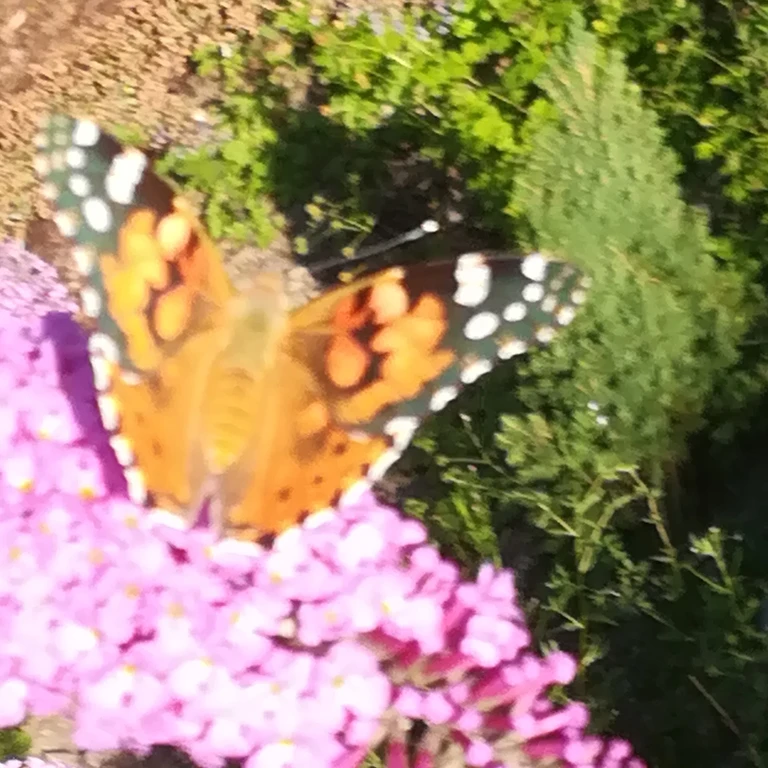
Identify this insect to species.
Vanessa cardui
